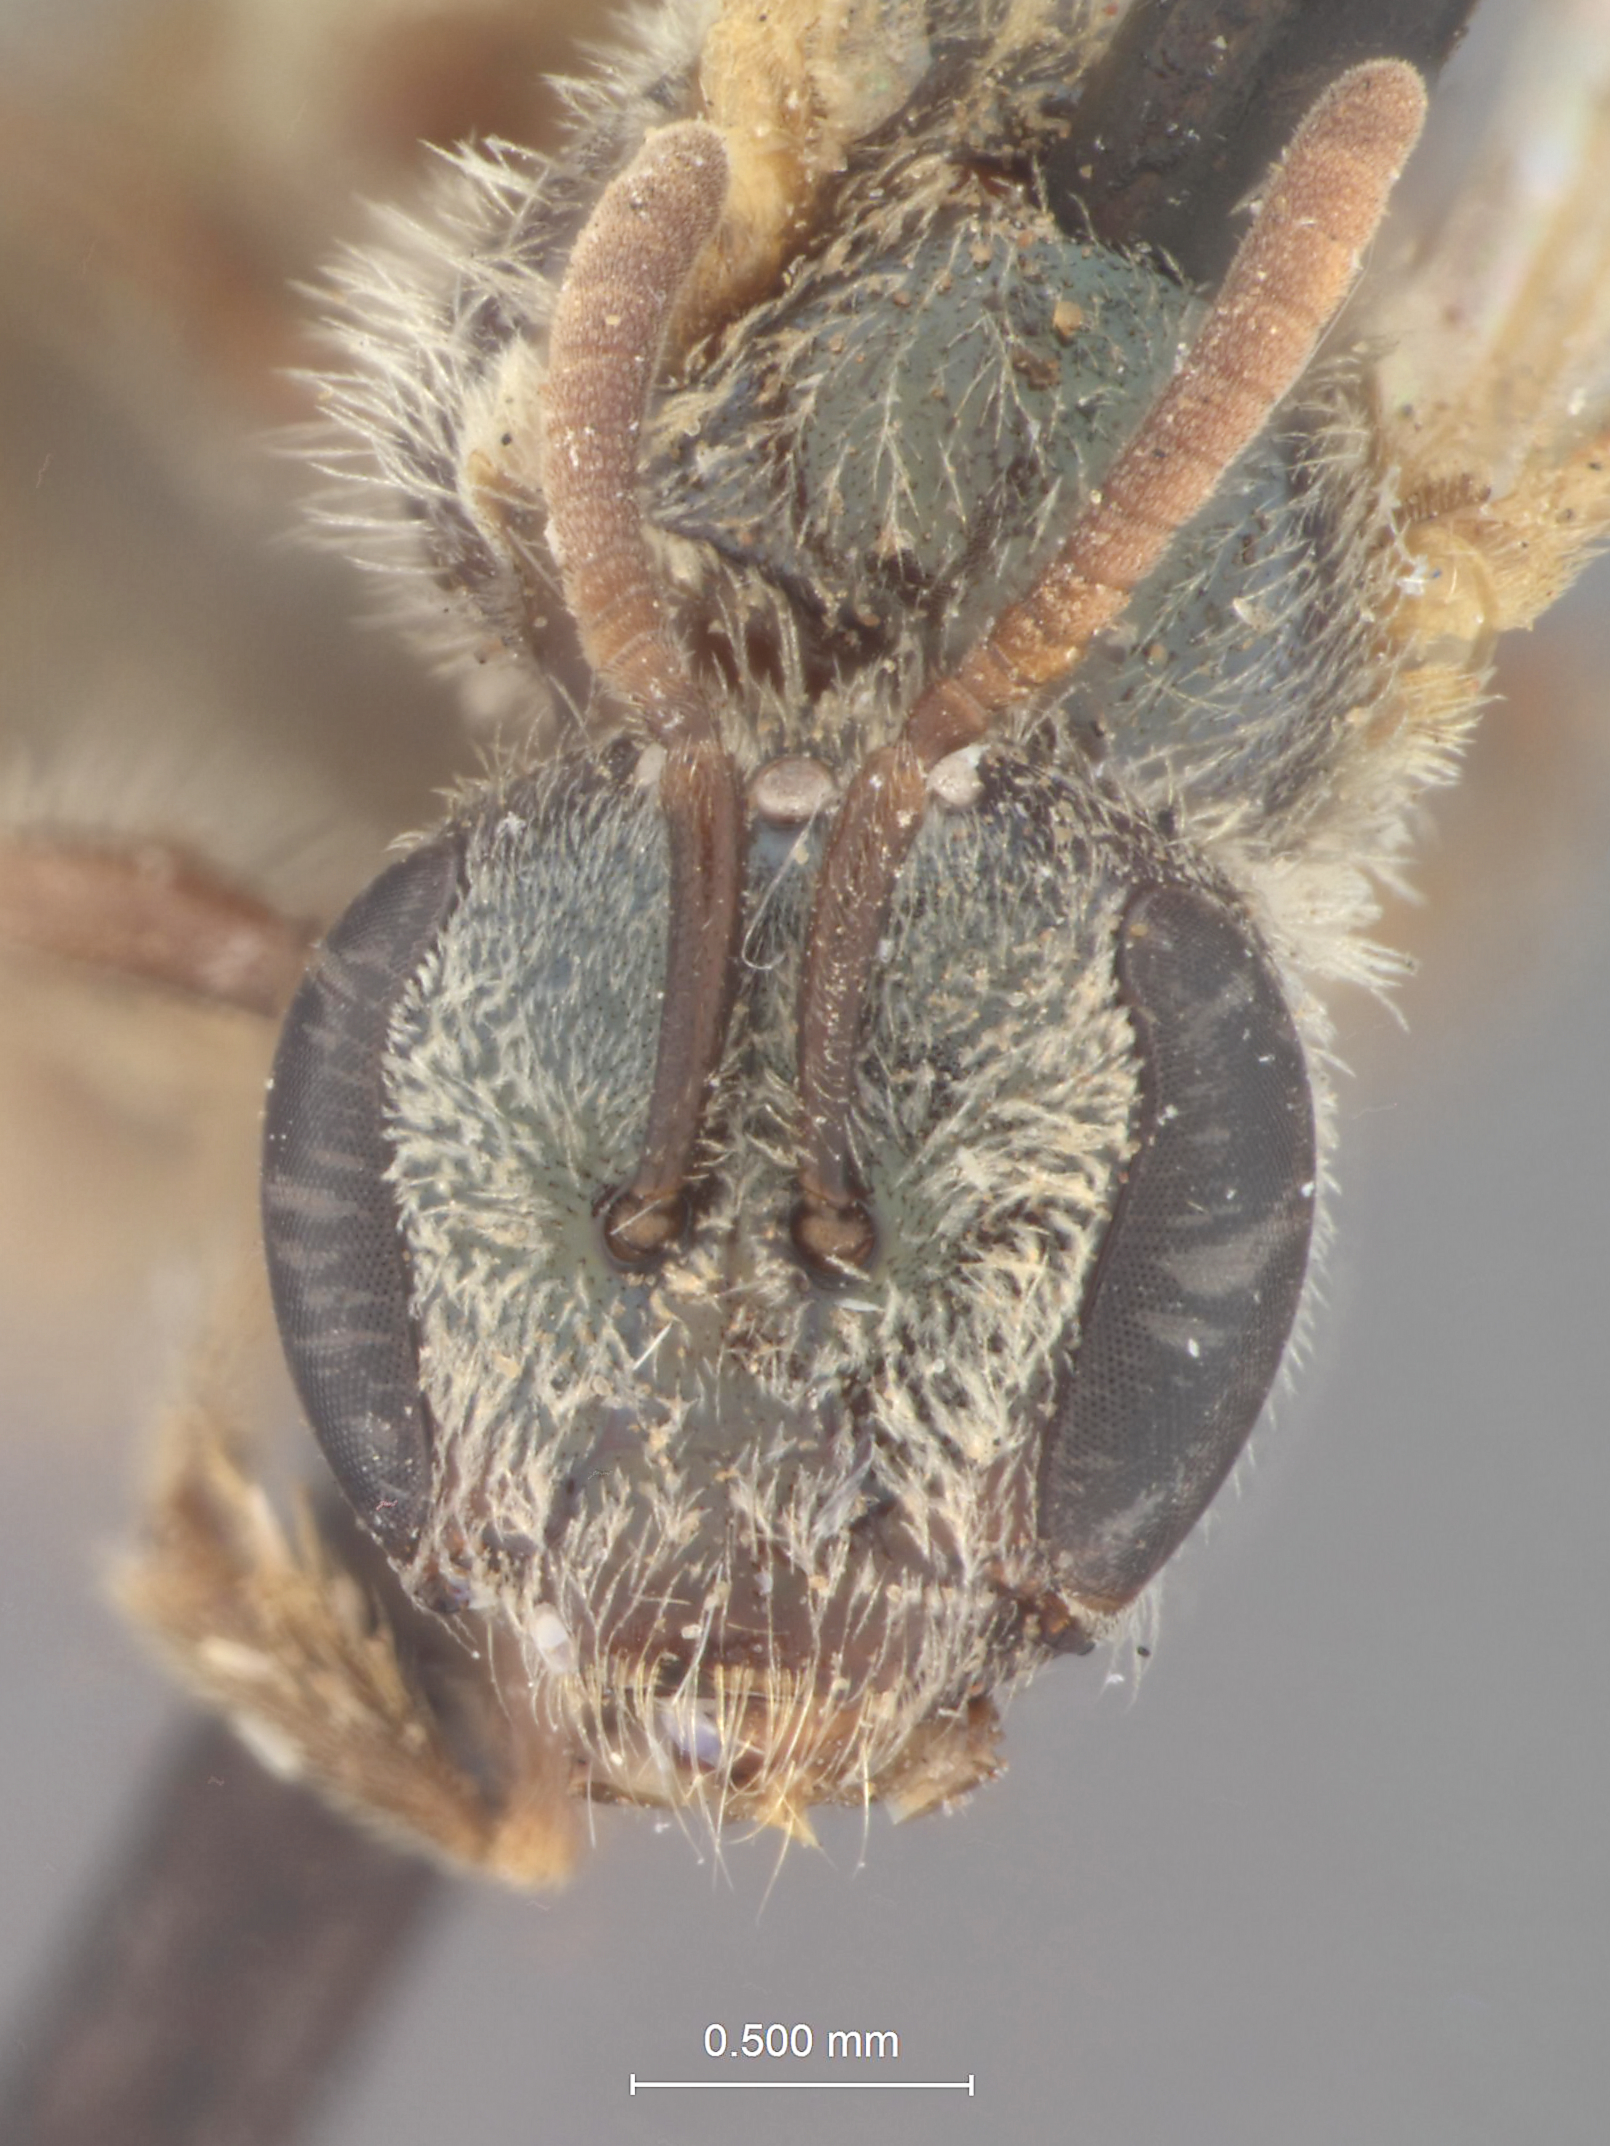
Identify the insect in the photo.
Halictus academicus
